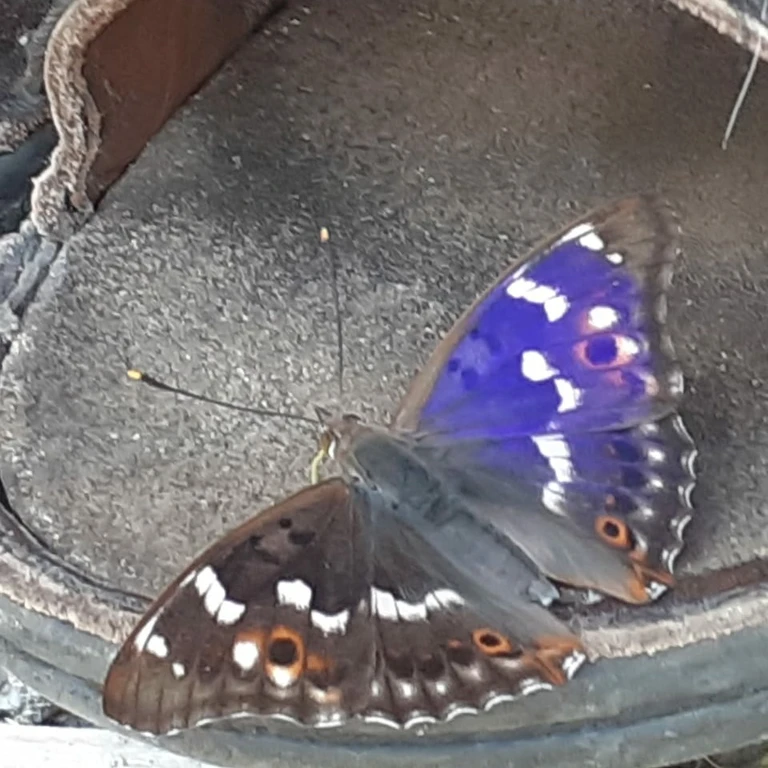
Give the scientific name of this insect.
Apatura ilia
